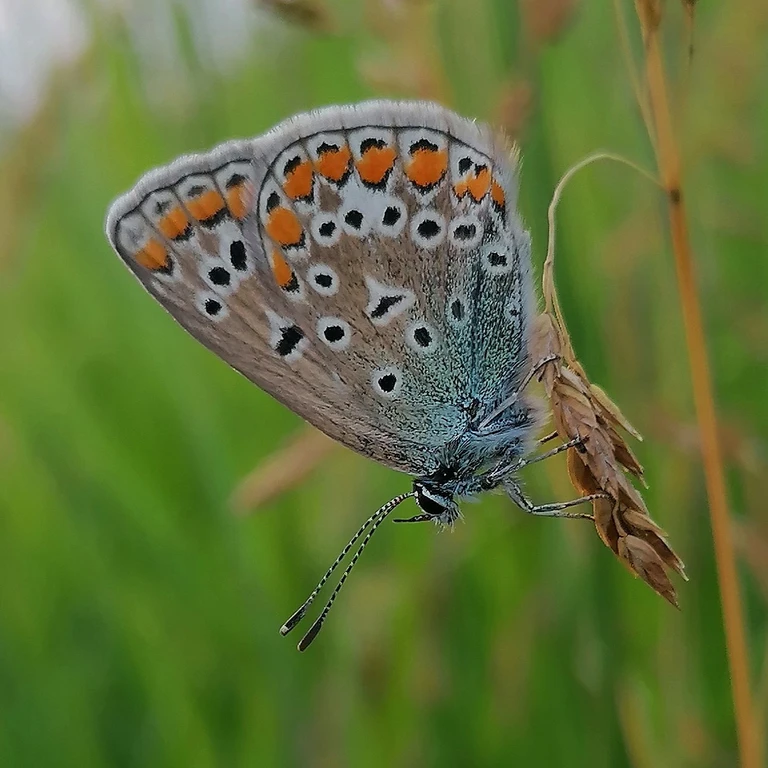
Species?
Polyommatus icarus
